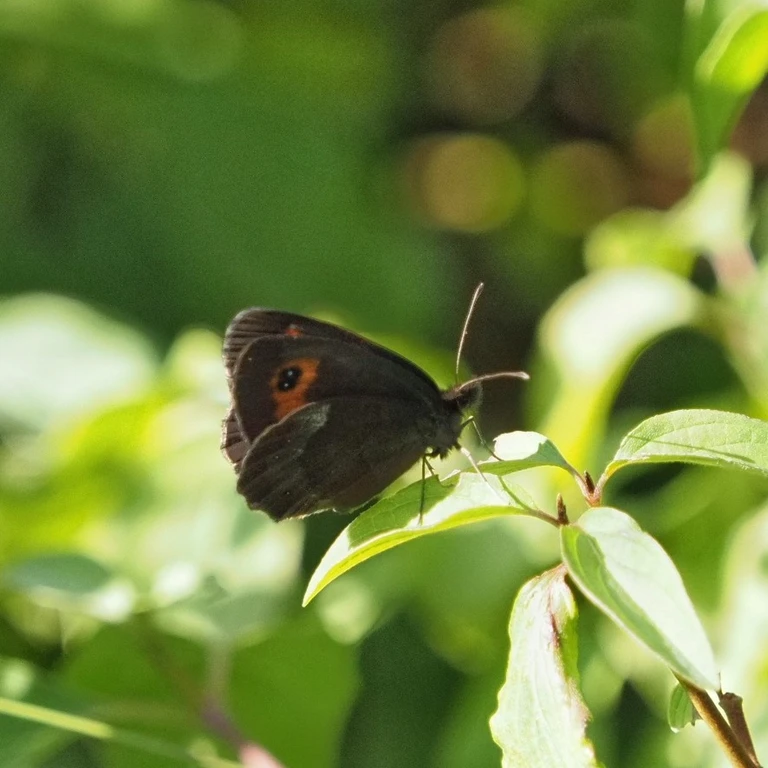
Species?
Erebia aethiops
